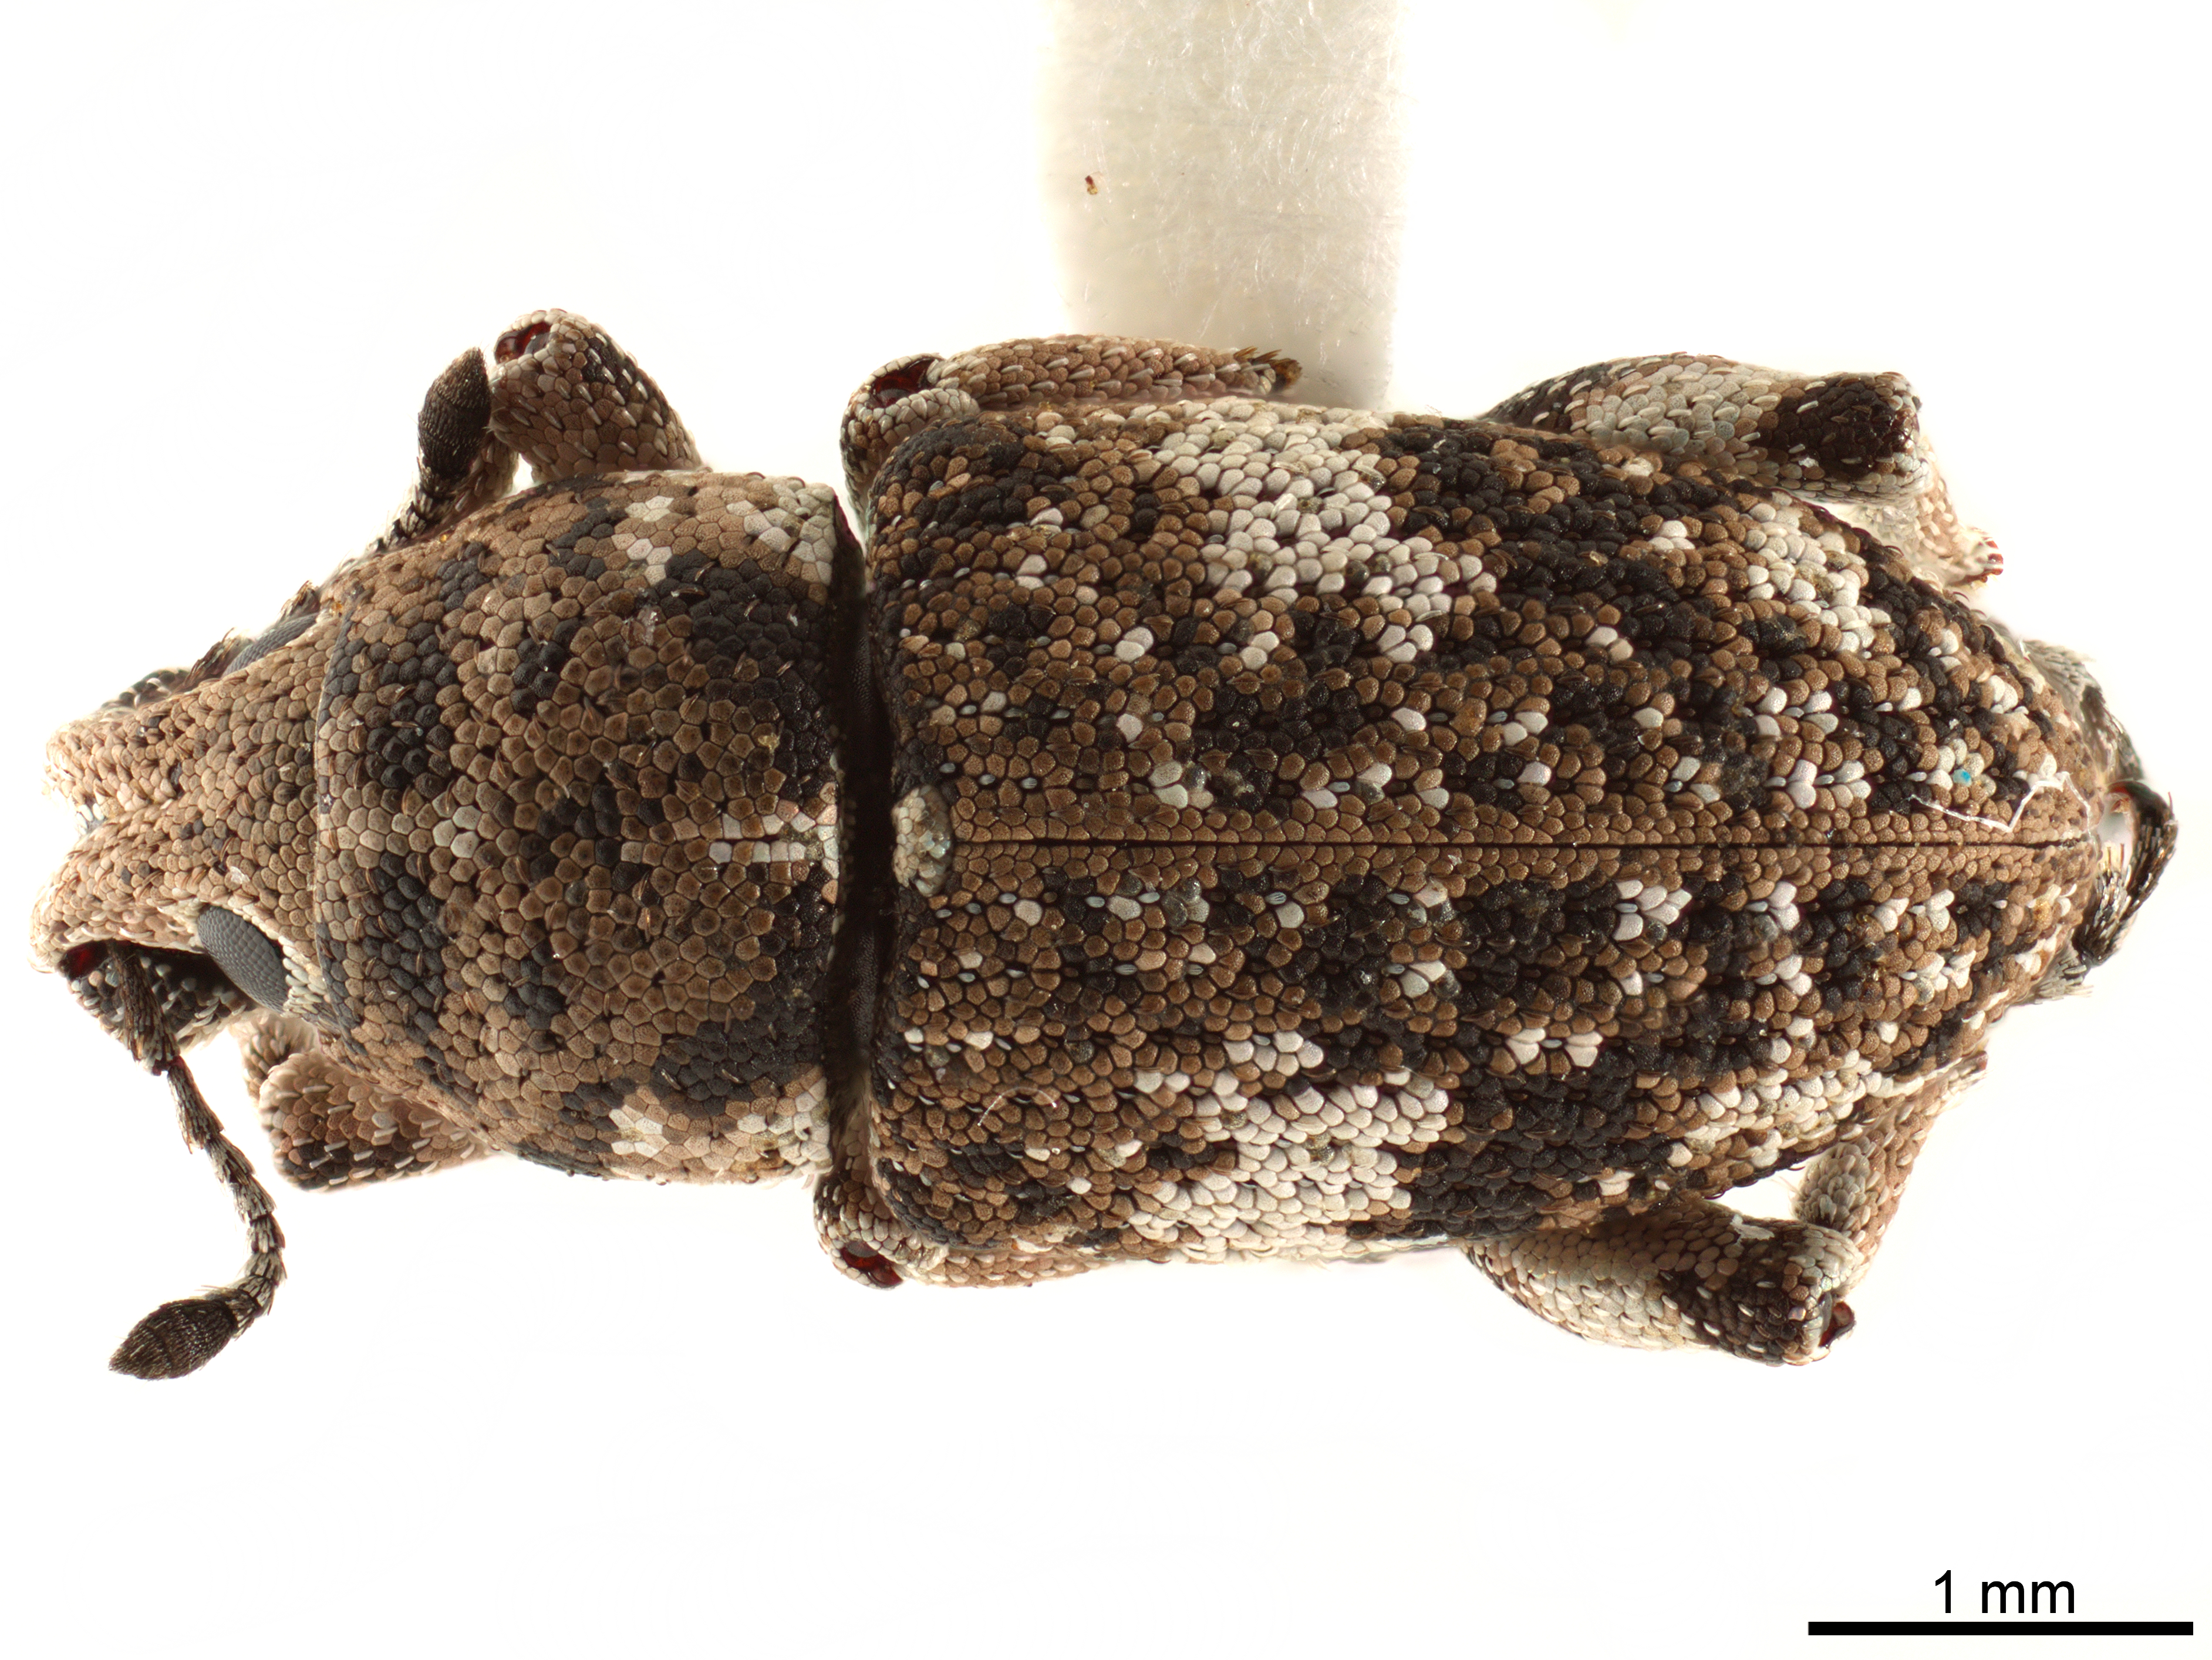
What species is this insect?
Colecerus marmoratus
